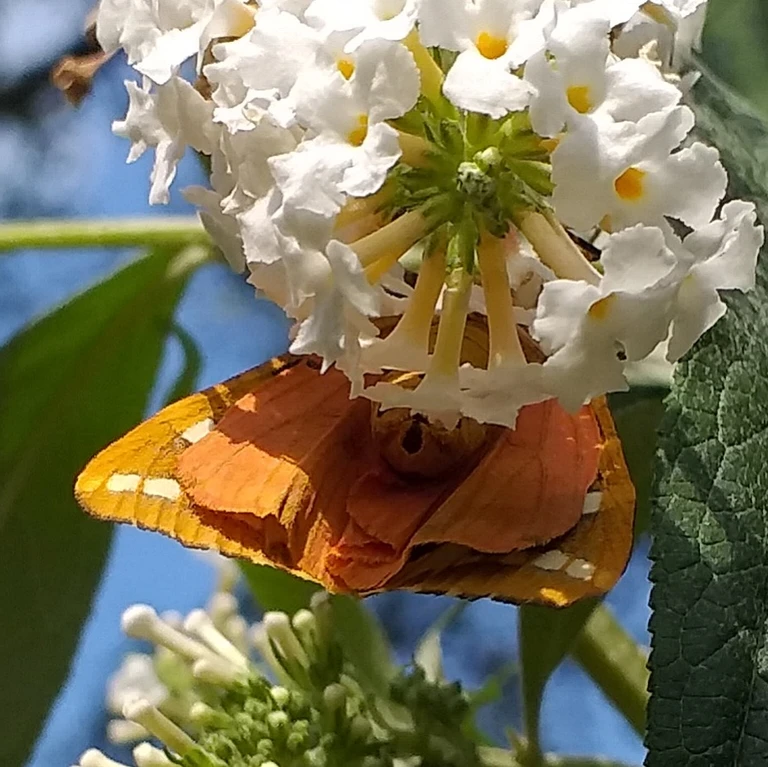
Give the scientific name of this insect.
Euplagia quadripunctaria
